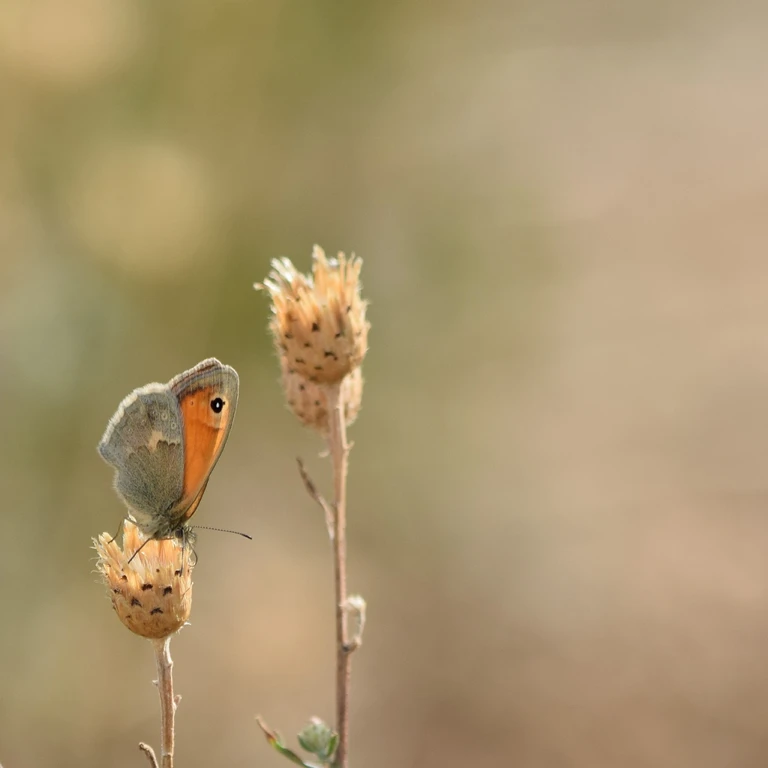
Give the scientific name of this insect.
Coenonympha pamphilus
